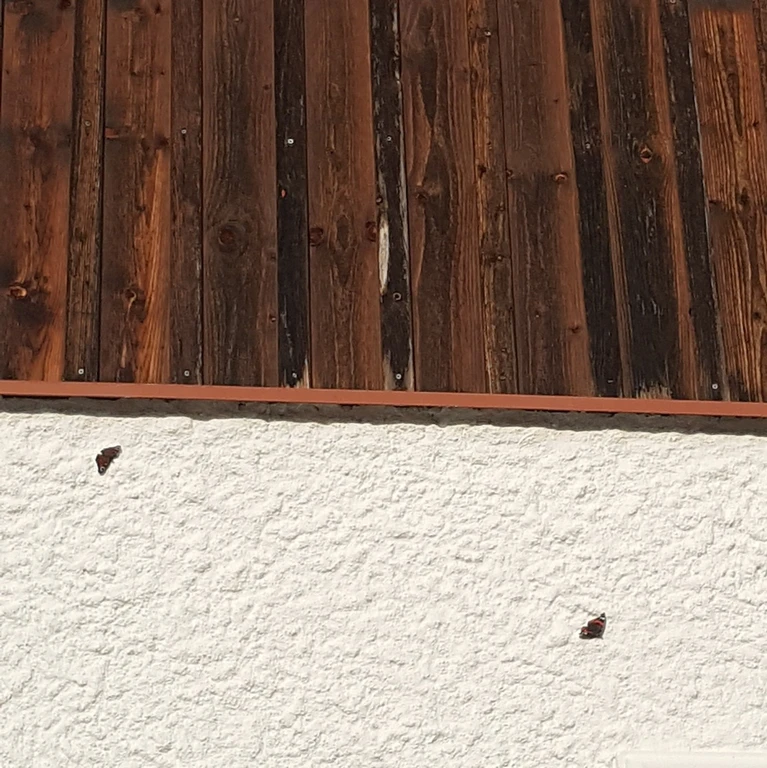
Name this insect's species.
Vanessa atalanta
